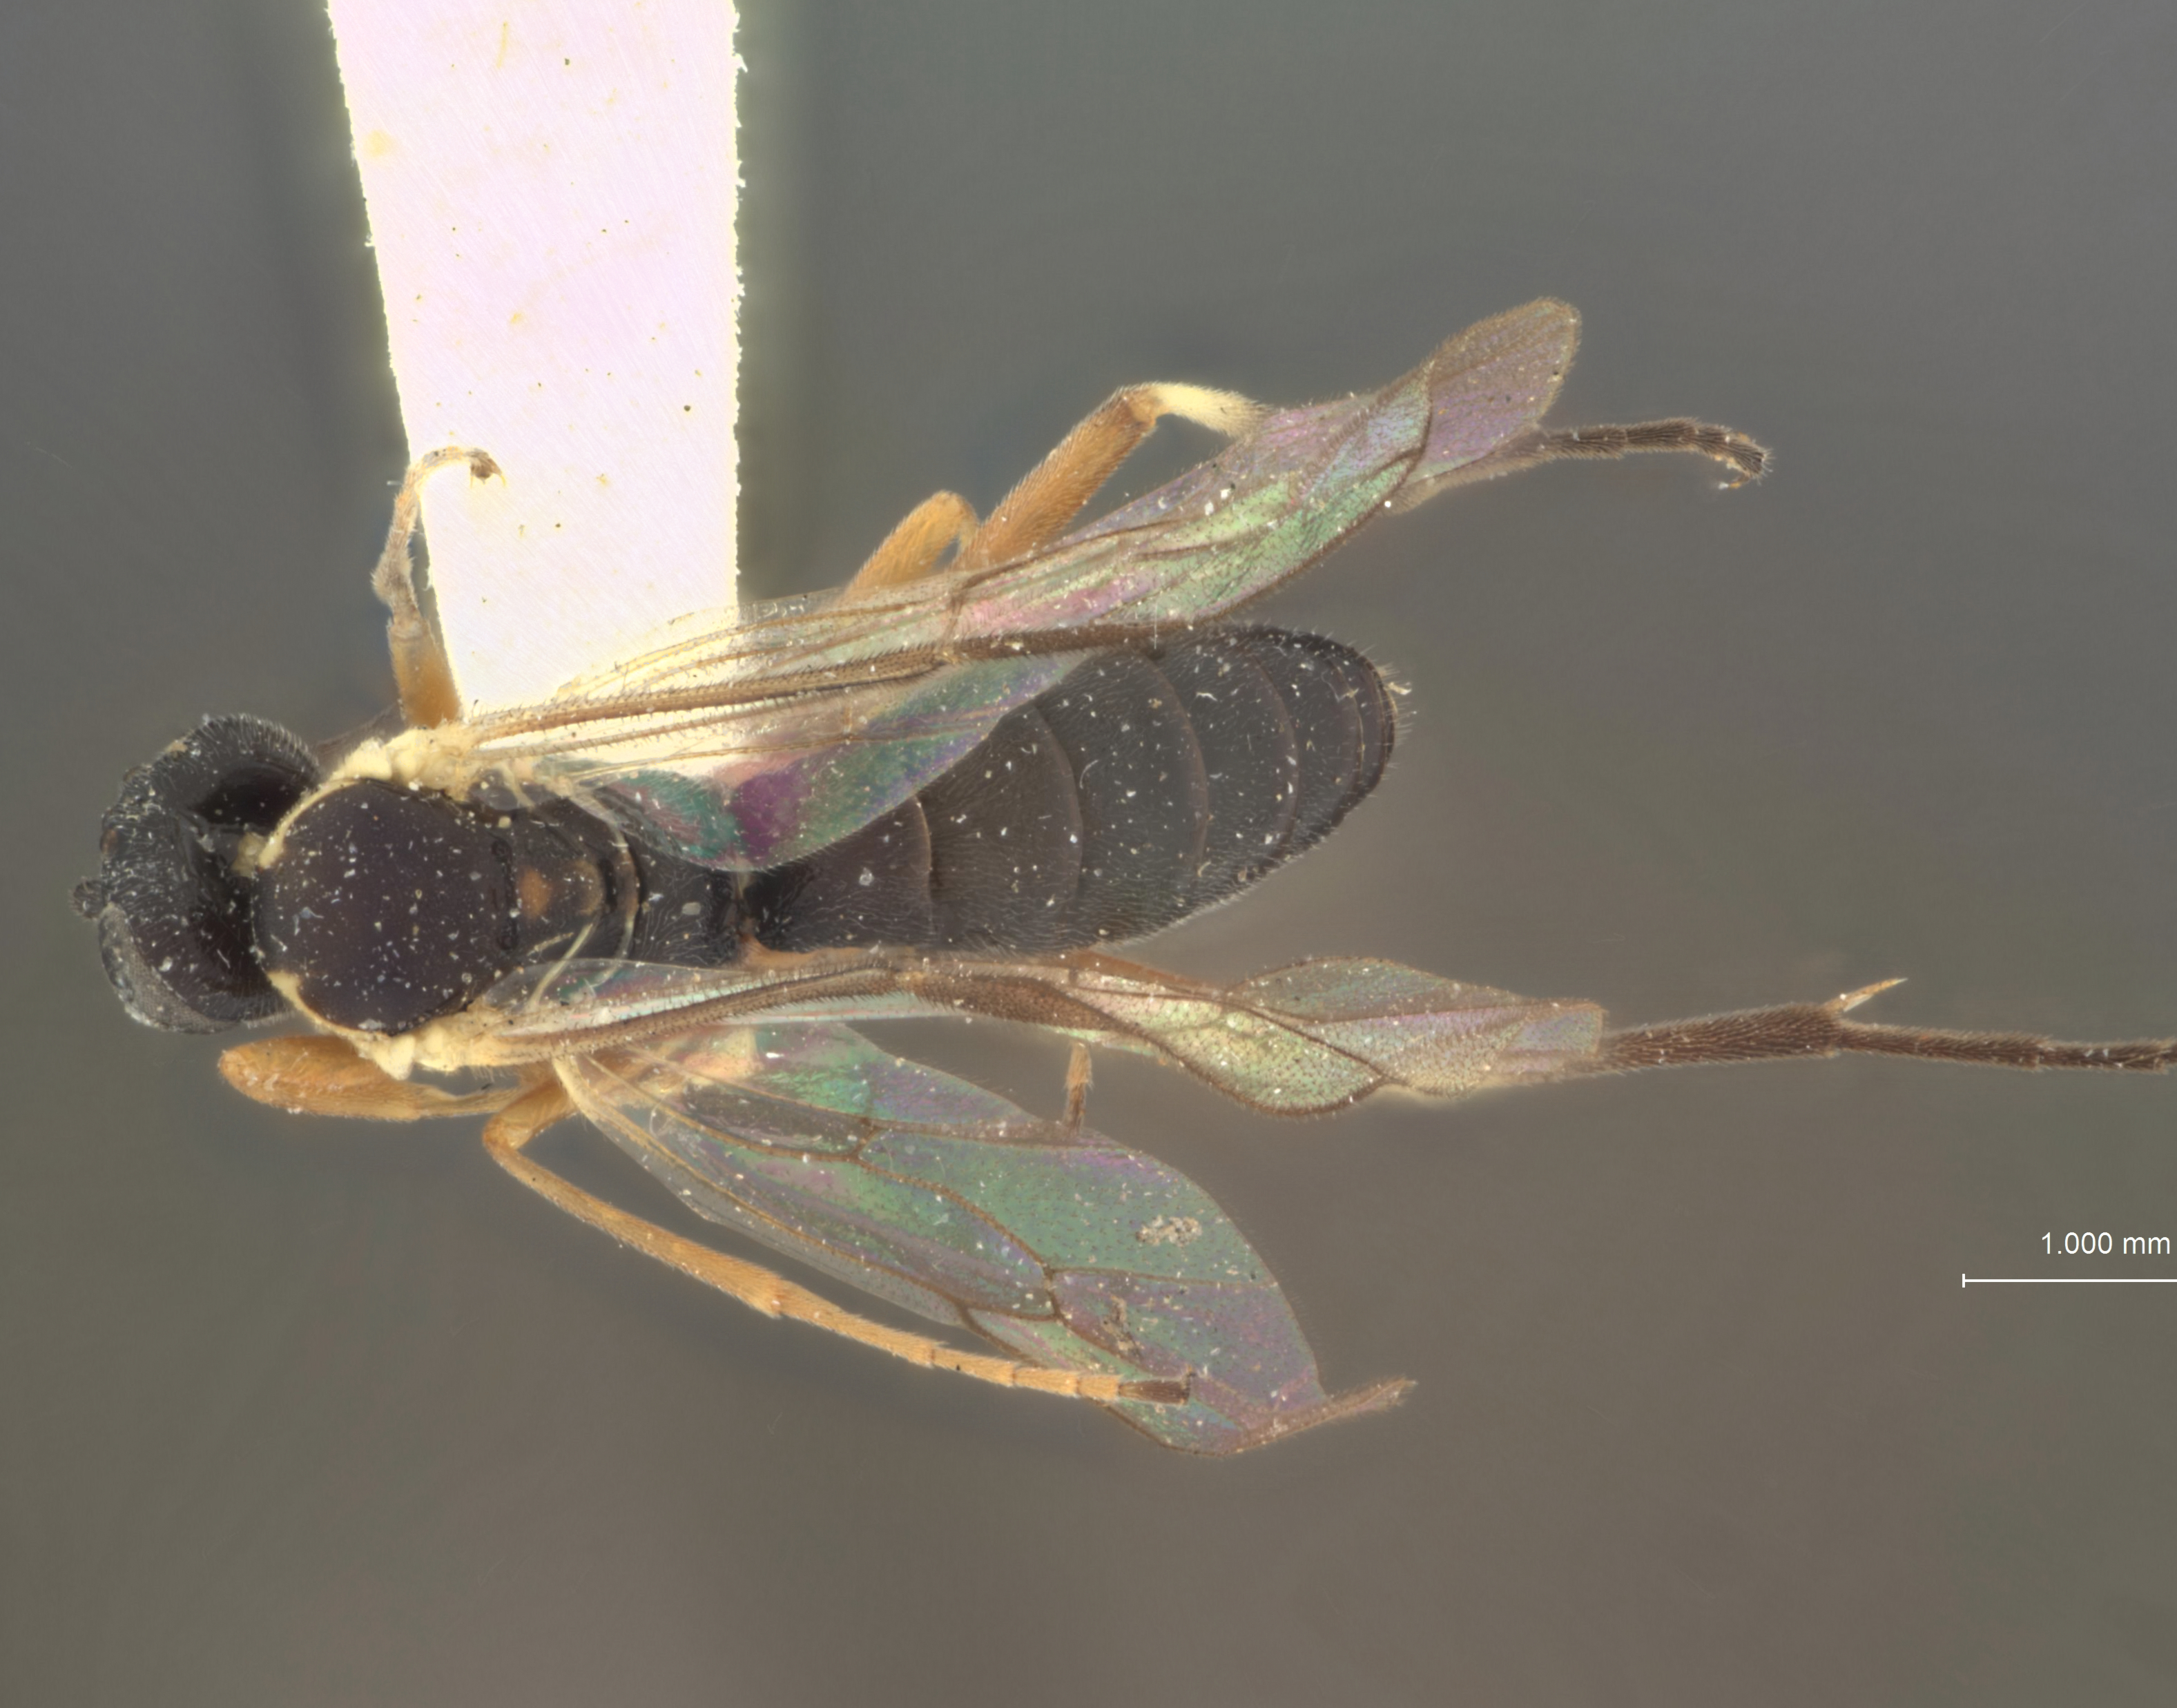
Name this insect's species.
Enizemum scorteum
